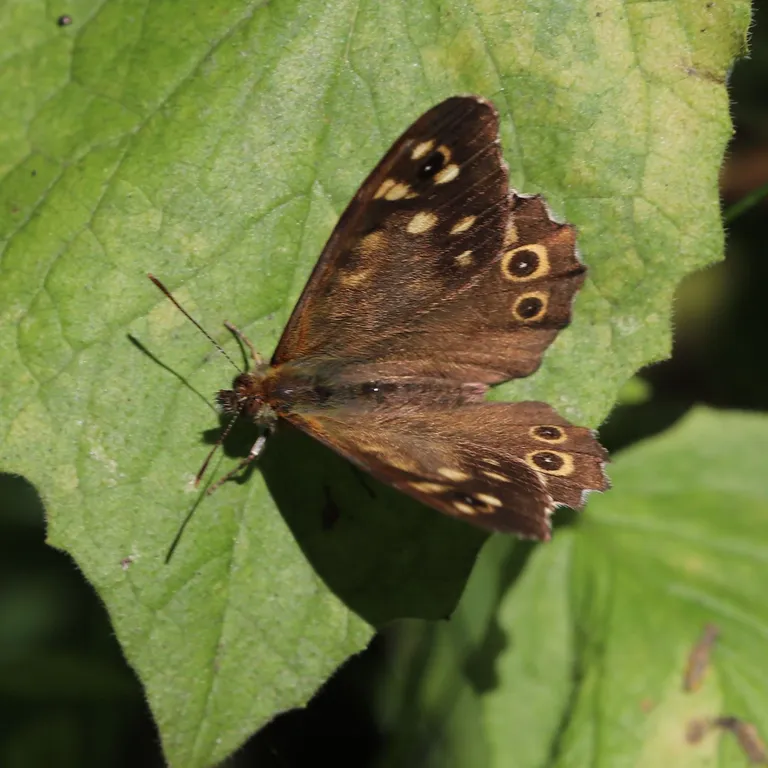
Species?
Pararge aegeria
